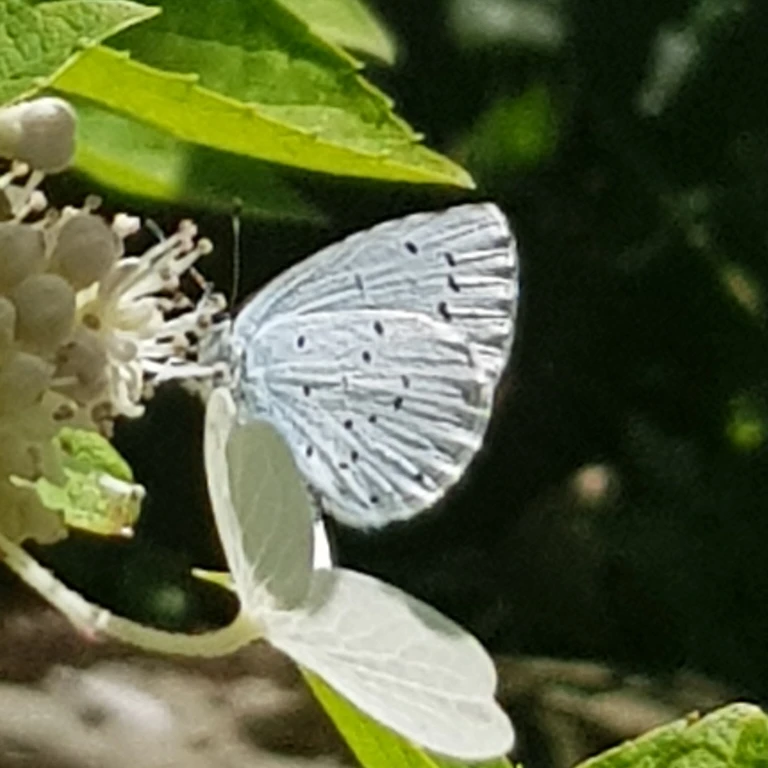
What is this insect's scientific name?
Celastrina argiolus
